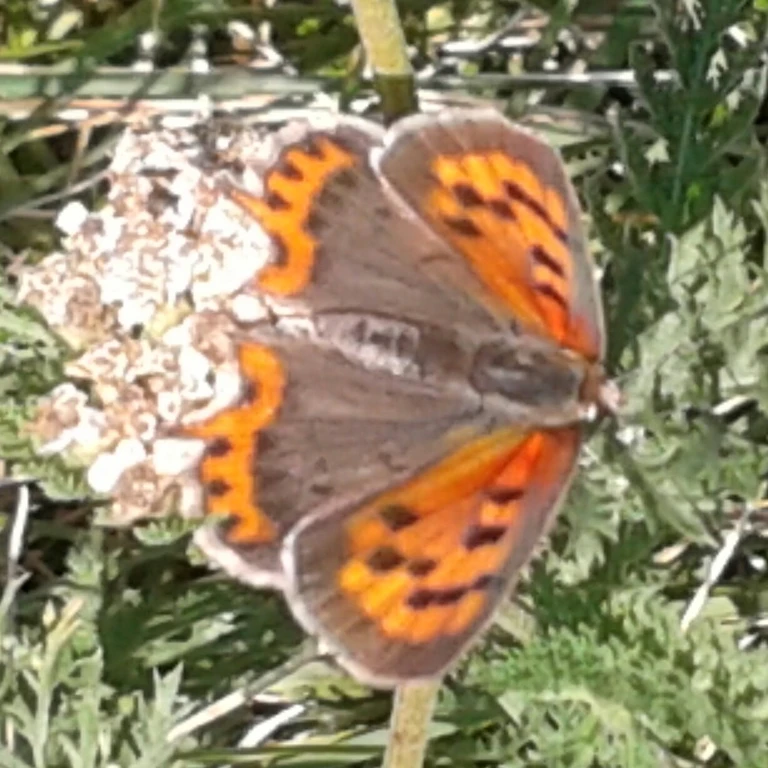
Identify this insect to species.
Lycaena phlaeas
